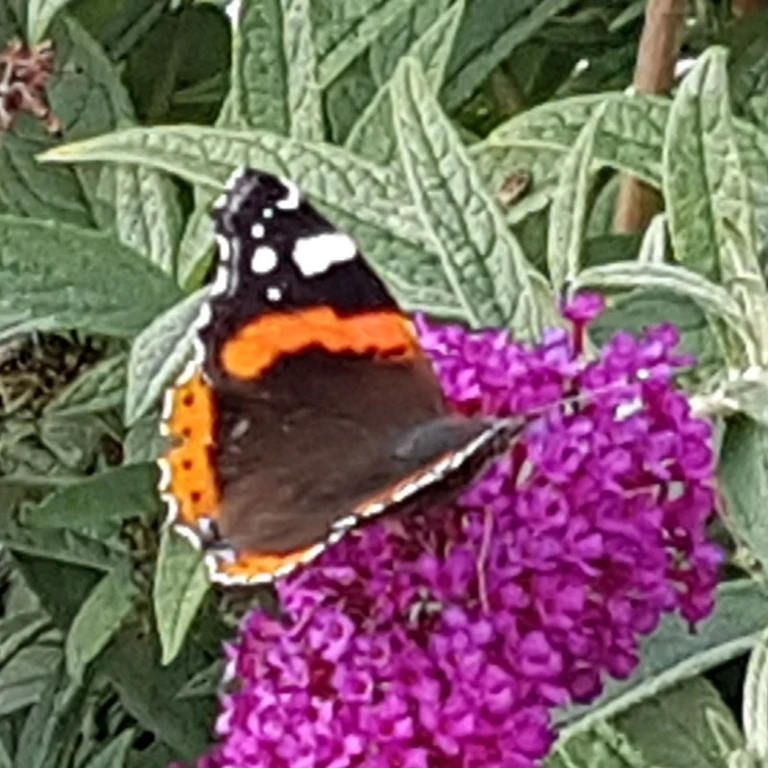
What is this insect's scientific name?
Vanessa atalanta
